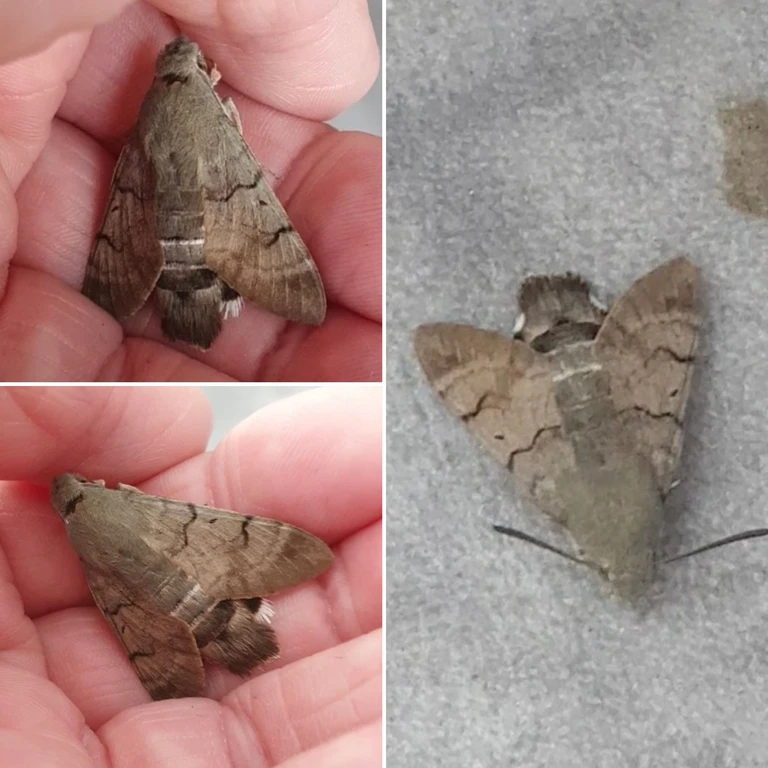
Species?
Macroglossum stellatarum
